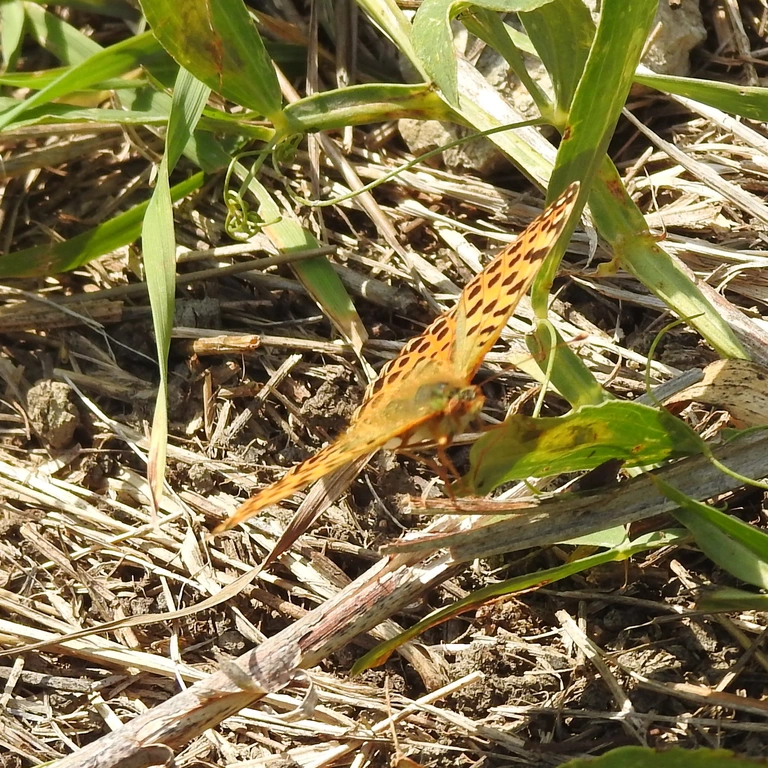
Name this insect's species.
Issoria lathonia
